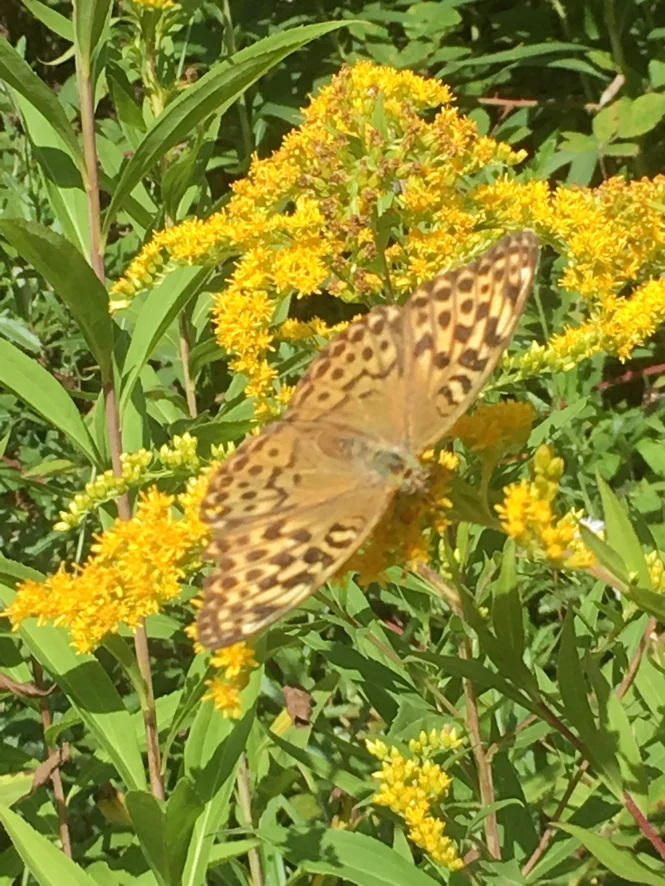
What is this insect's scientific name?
Argynnis paphia
